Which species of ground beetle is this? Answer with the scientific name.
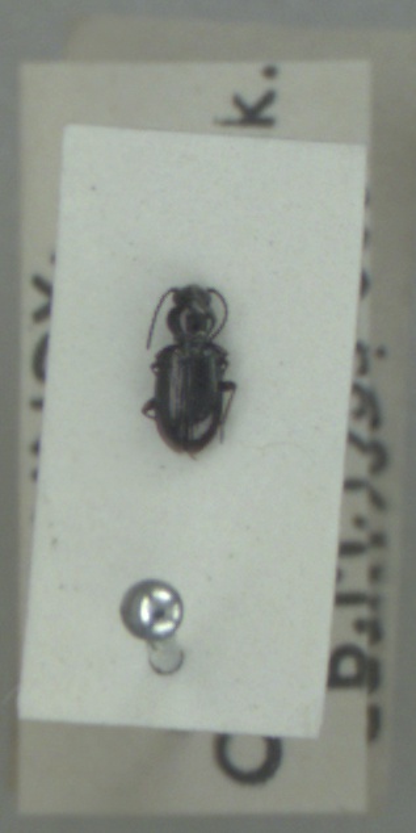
Bembidion lampros
